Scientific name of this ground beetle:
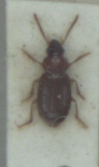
Bradycellus caucasicus
